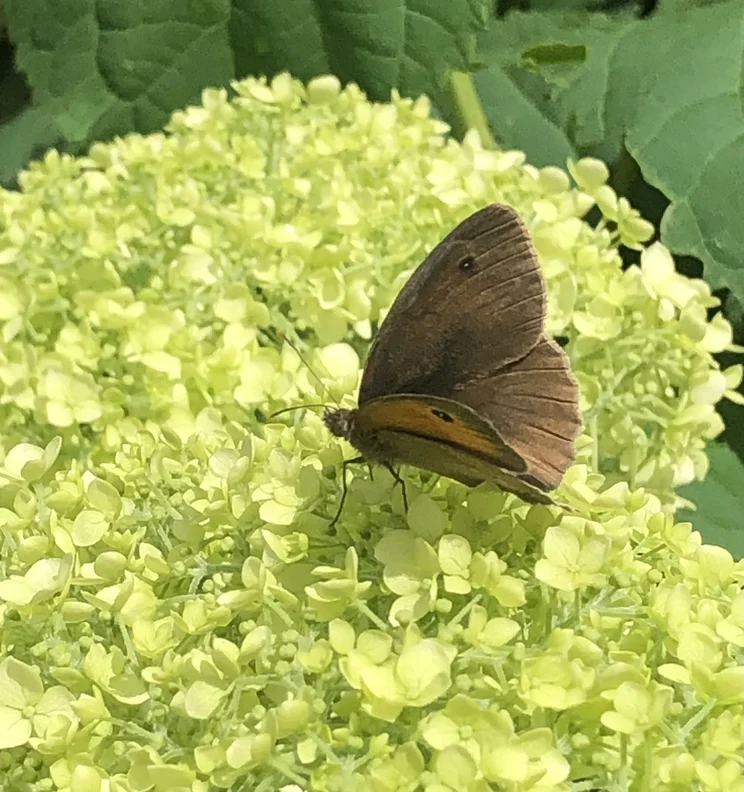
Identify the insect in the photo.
Maniola jurtina
